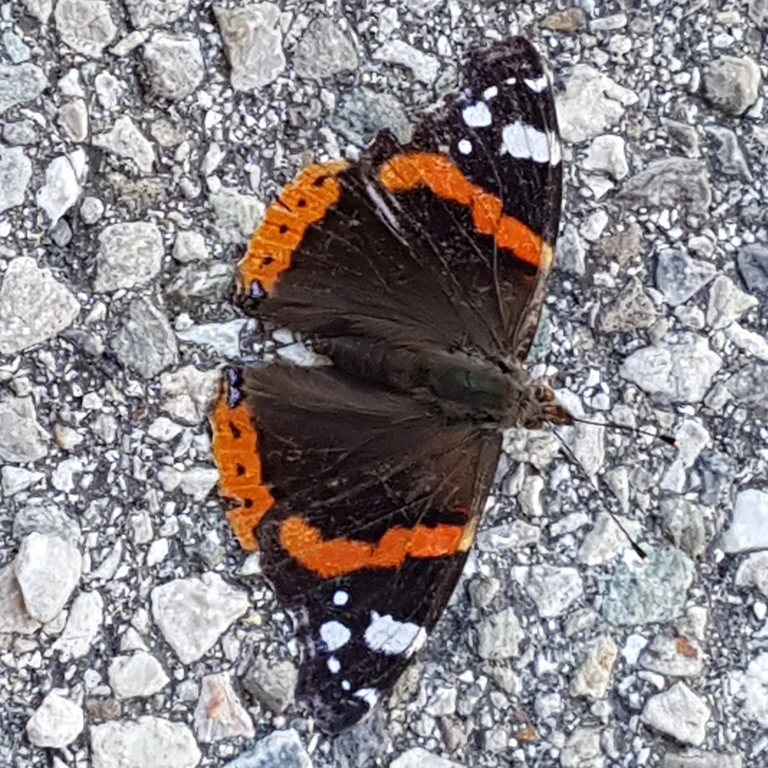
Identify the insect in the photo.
Vanessa atalanta
